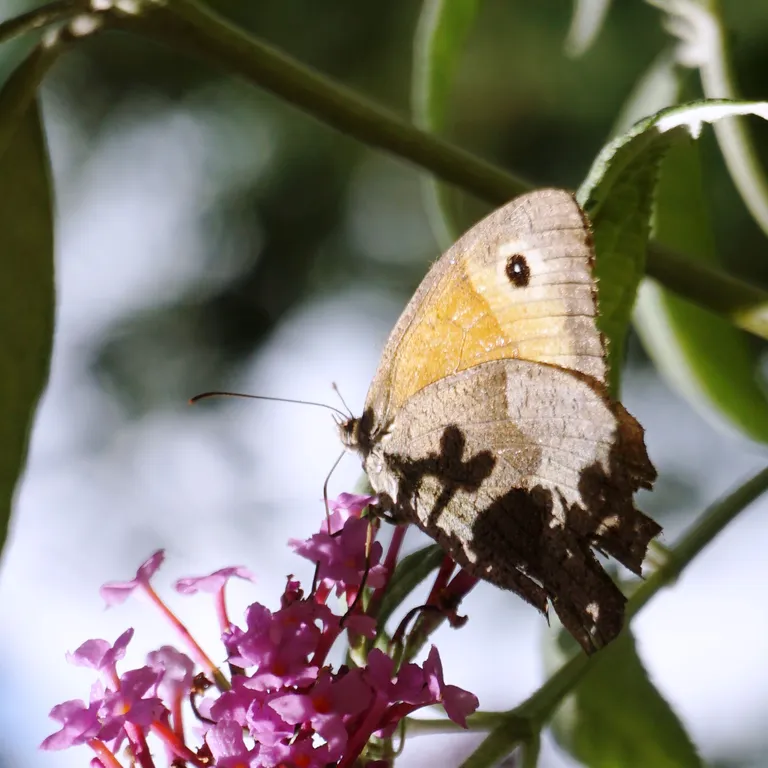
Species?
Maniola jurtina
